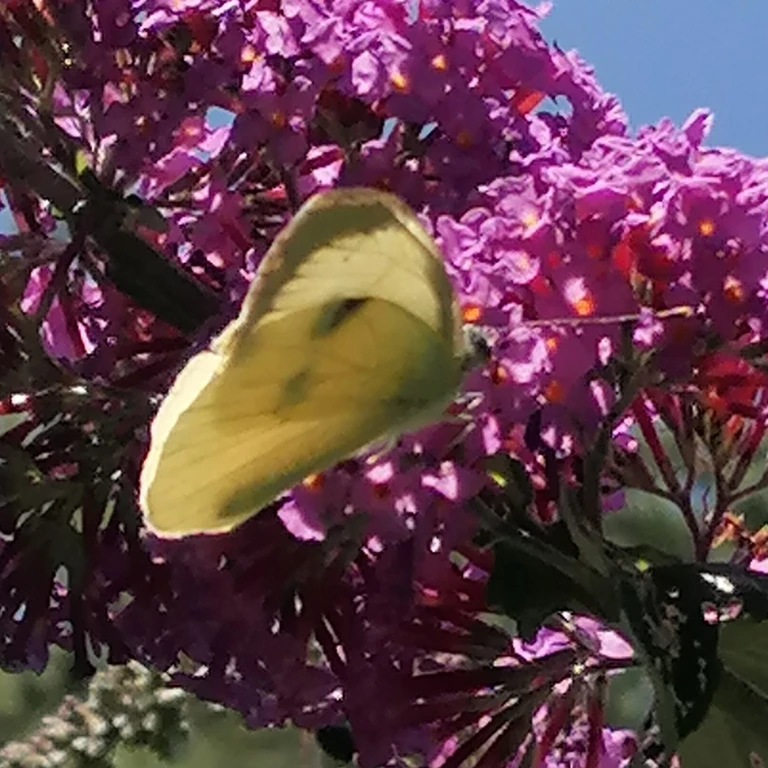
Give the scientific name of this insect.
Pieris brassicae
